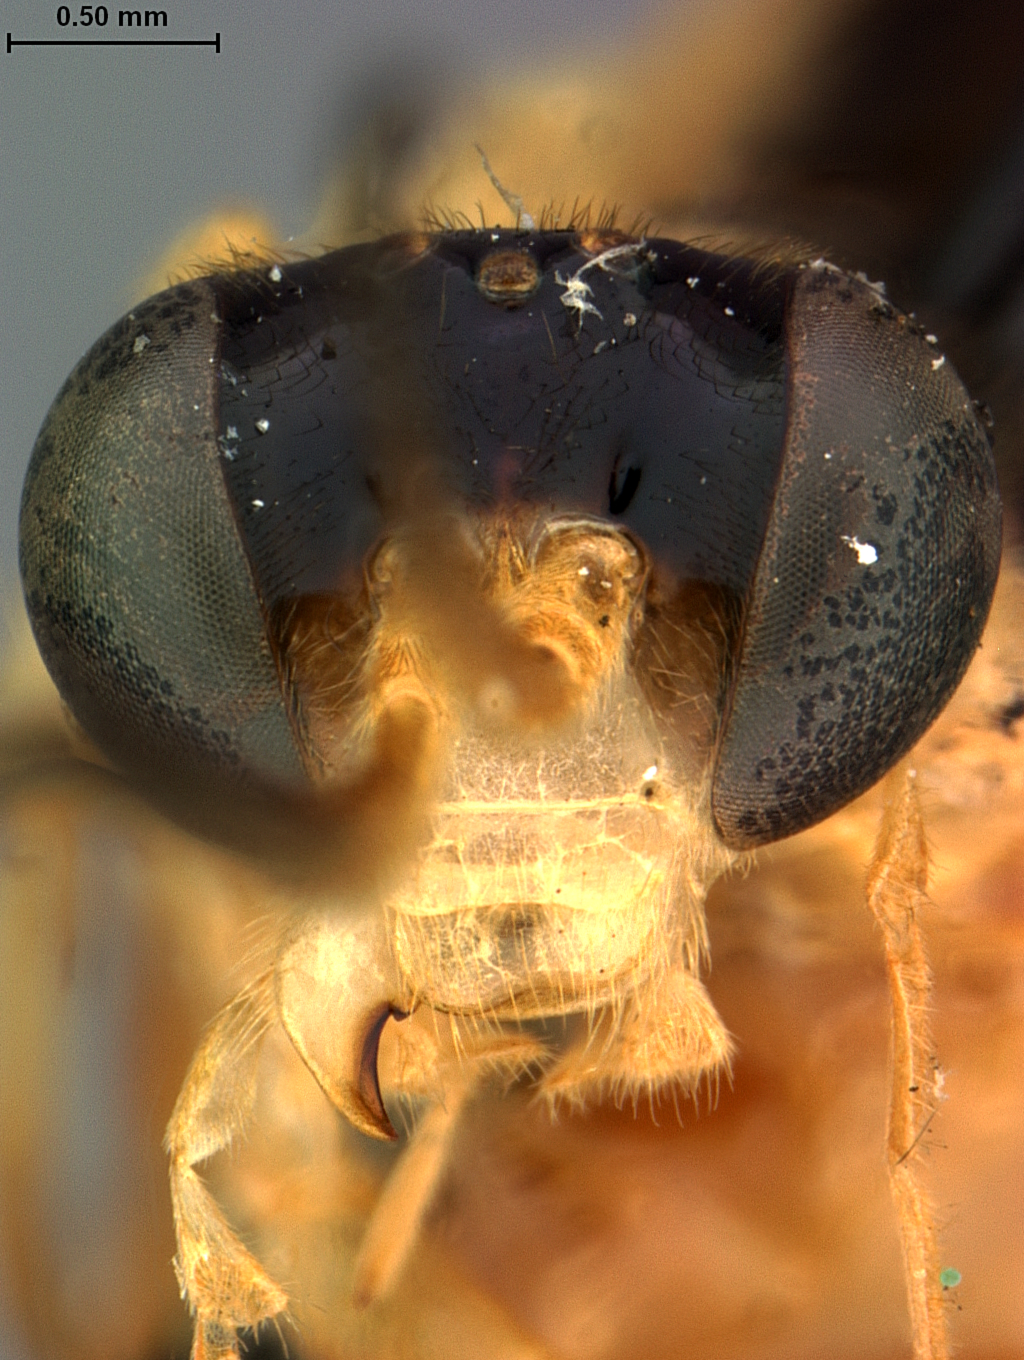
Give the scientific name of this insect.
Ptilia lautiformis
